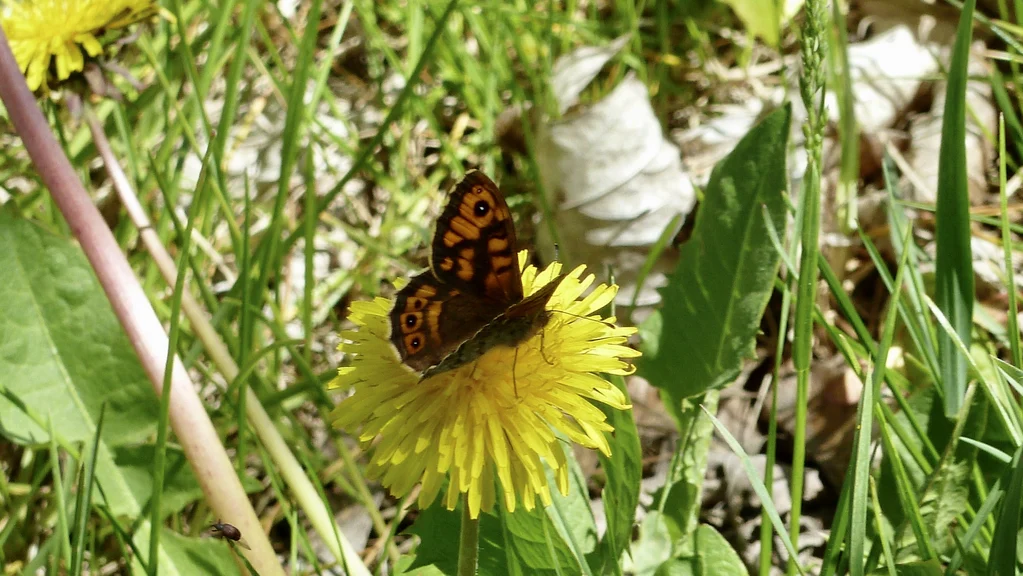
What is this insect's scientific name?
Lasiommata megera (also Pararge megera)
